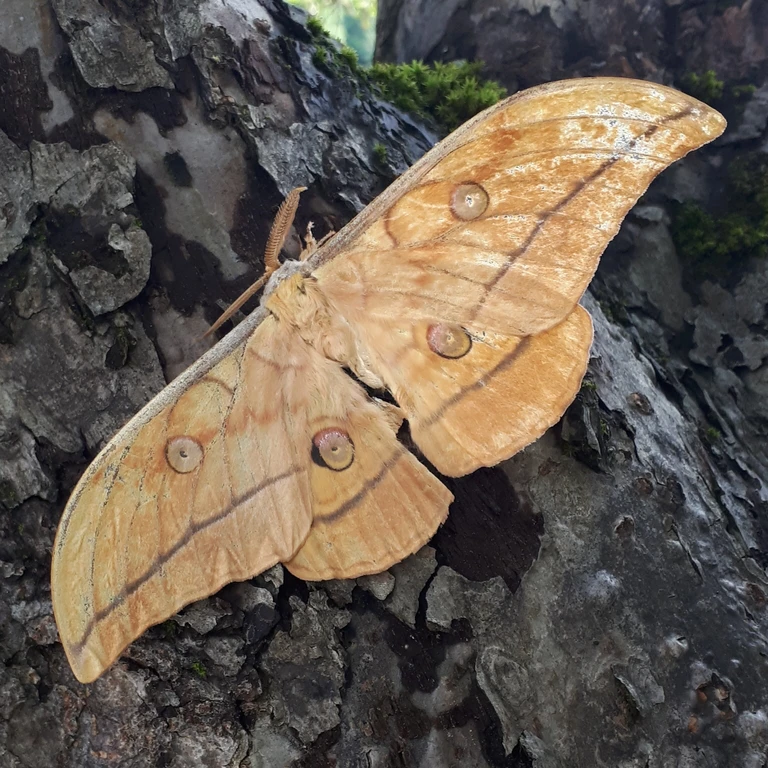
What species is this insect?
Antheraea yamamai
